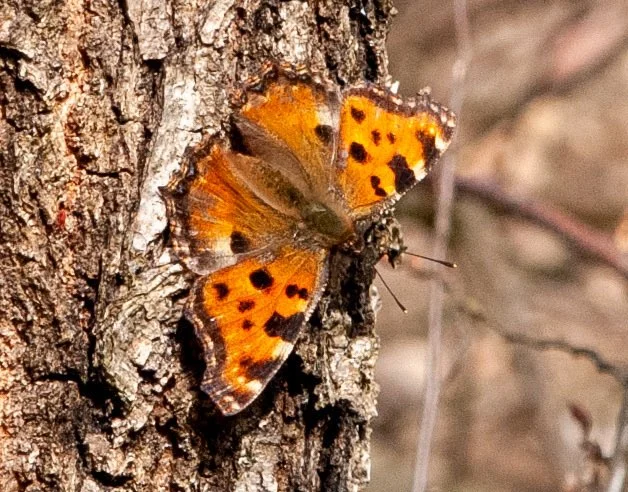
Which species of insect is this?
Nymphalis polychloros
